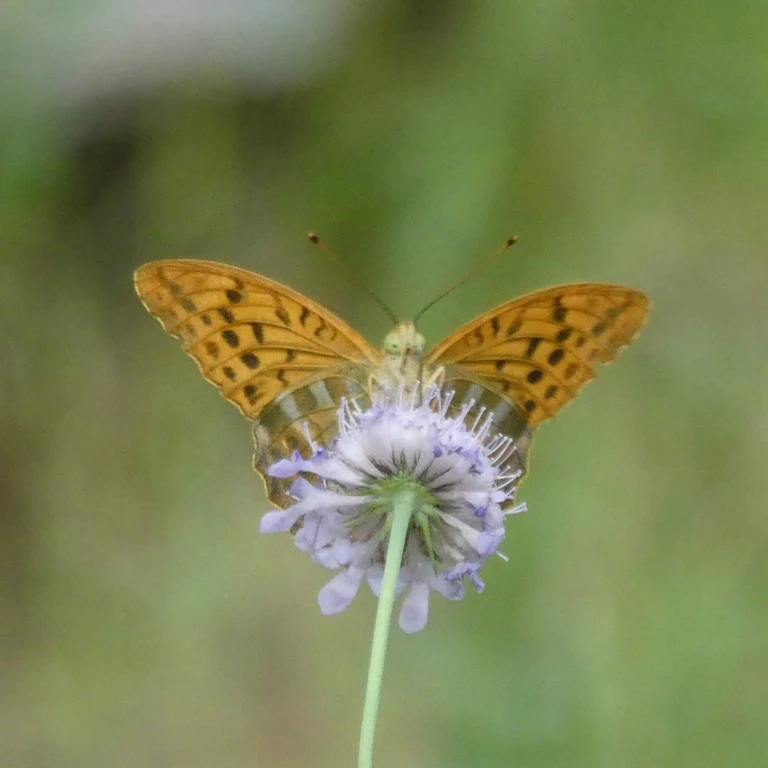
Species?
Argynnis paphia
